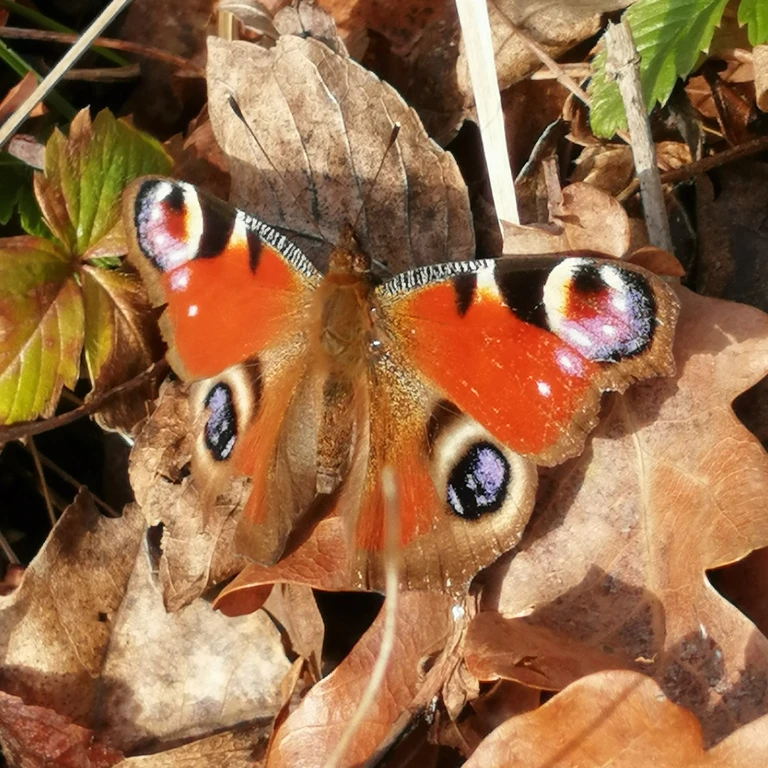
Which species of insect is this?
Aglais io
